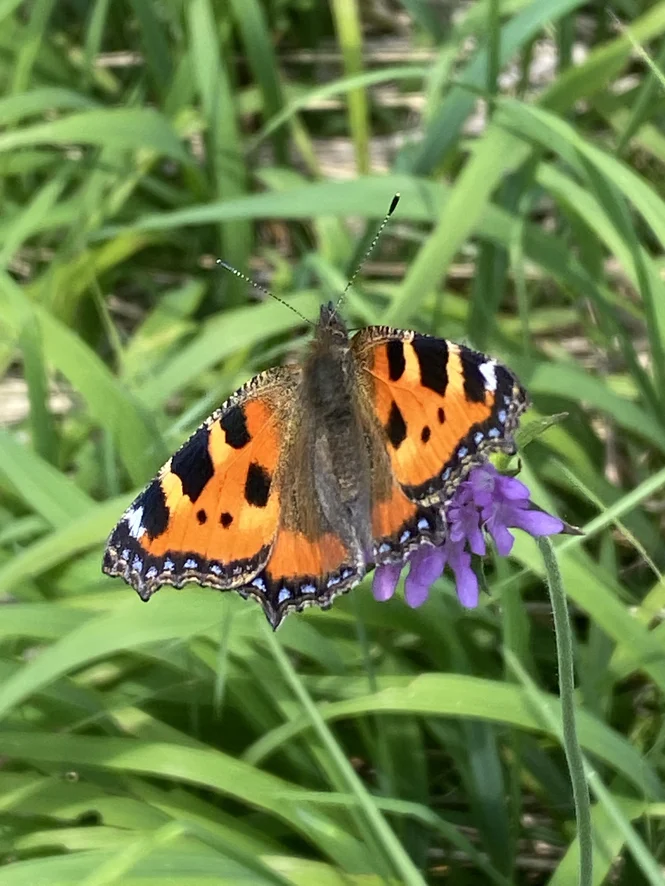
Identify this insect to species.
Aglais urticae
